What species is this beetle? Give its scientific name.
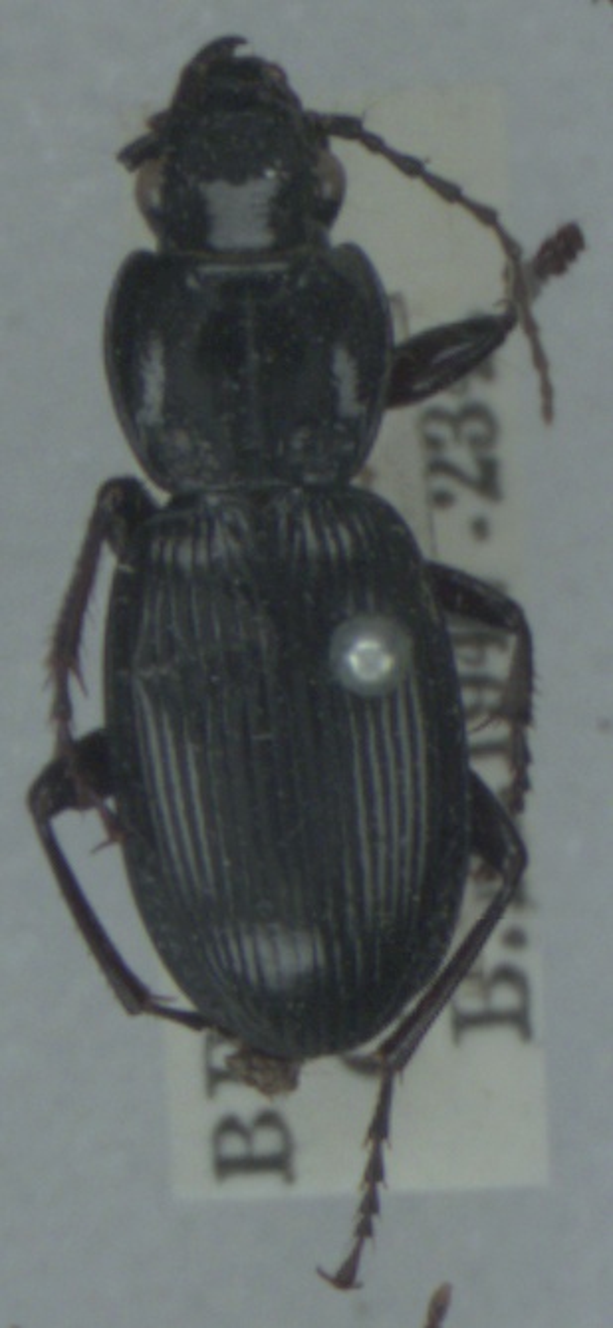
Pterostichus madidus
